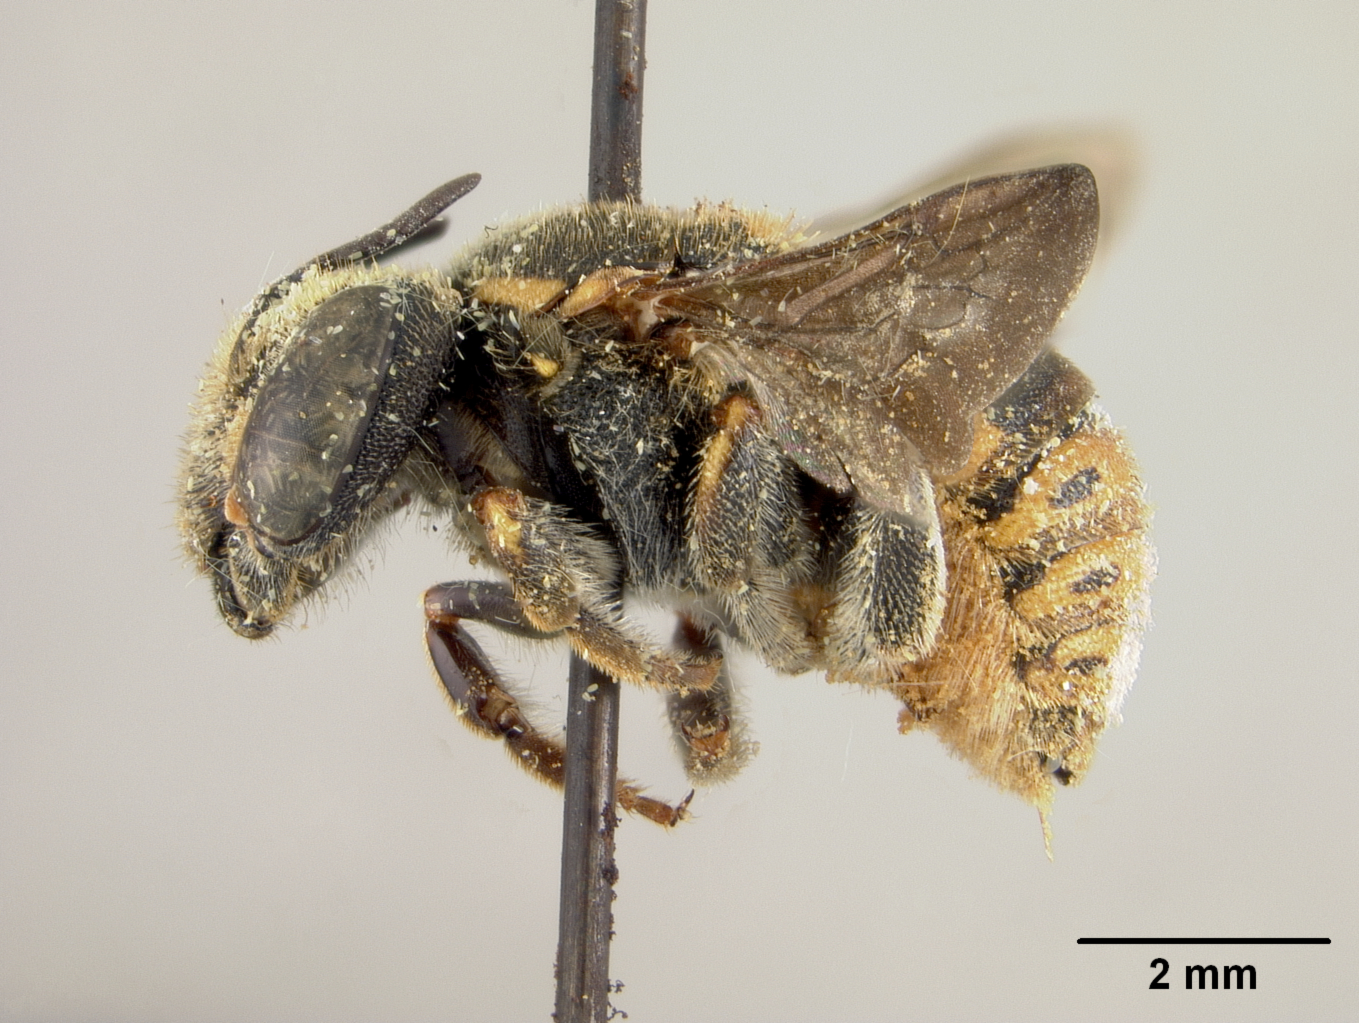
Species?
Dianthidium hondurasicum
